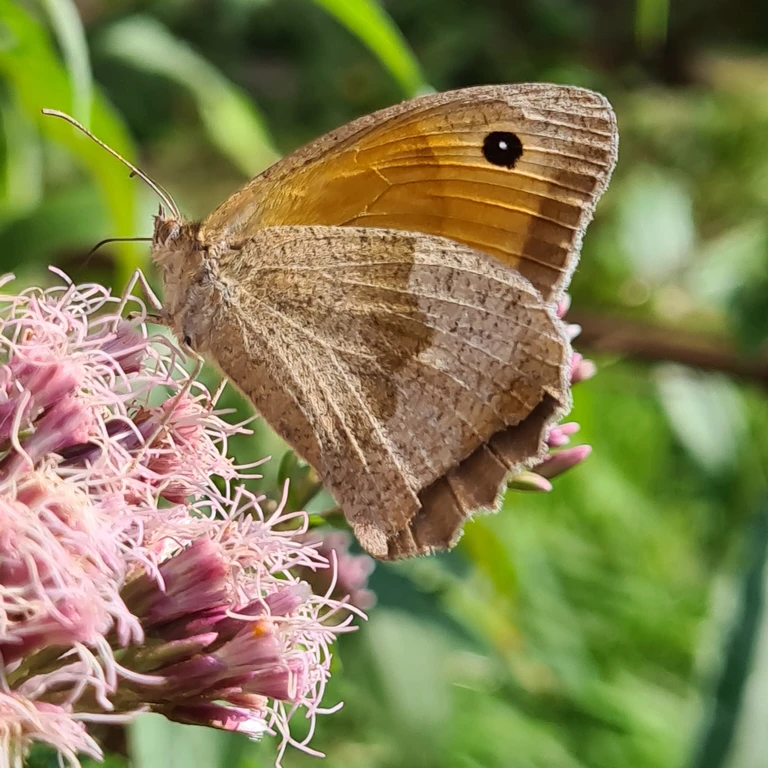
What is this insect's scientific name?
Maniola jurtina
